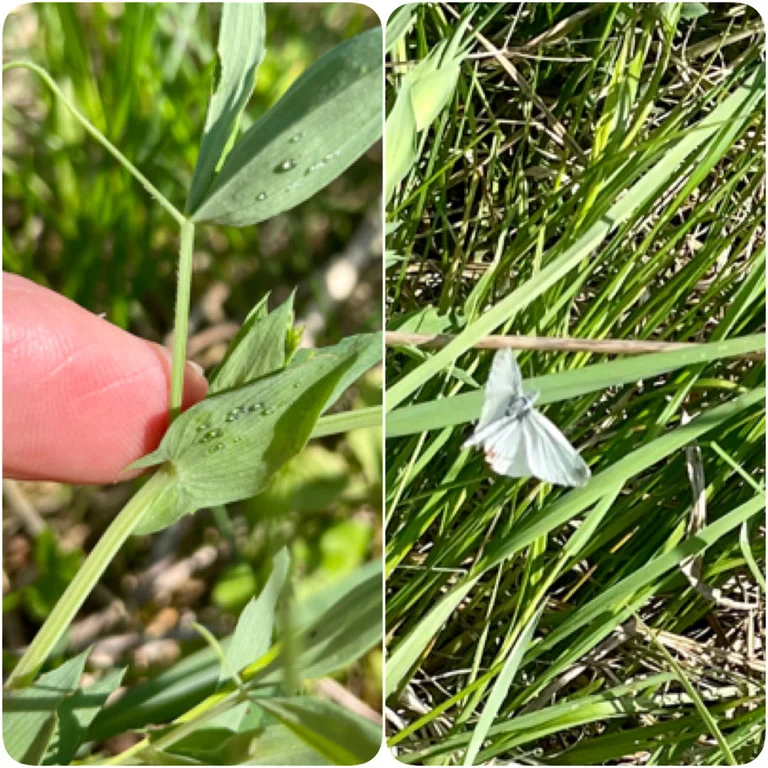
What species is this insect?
Leptidea sinapis/juvernica
